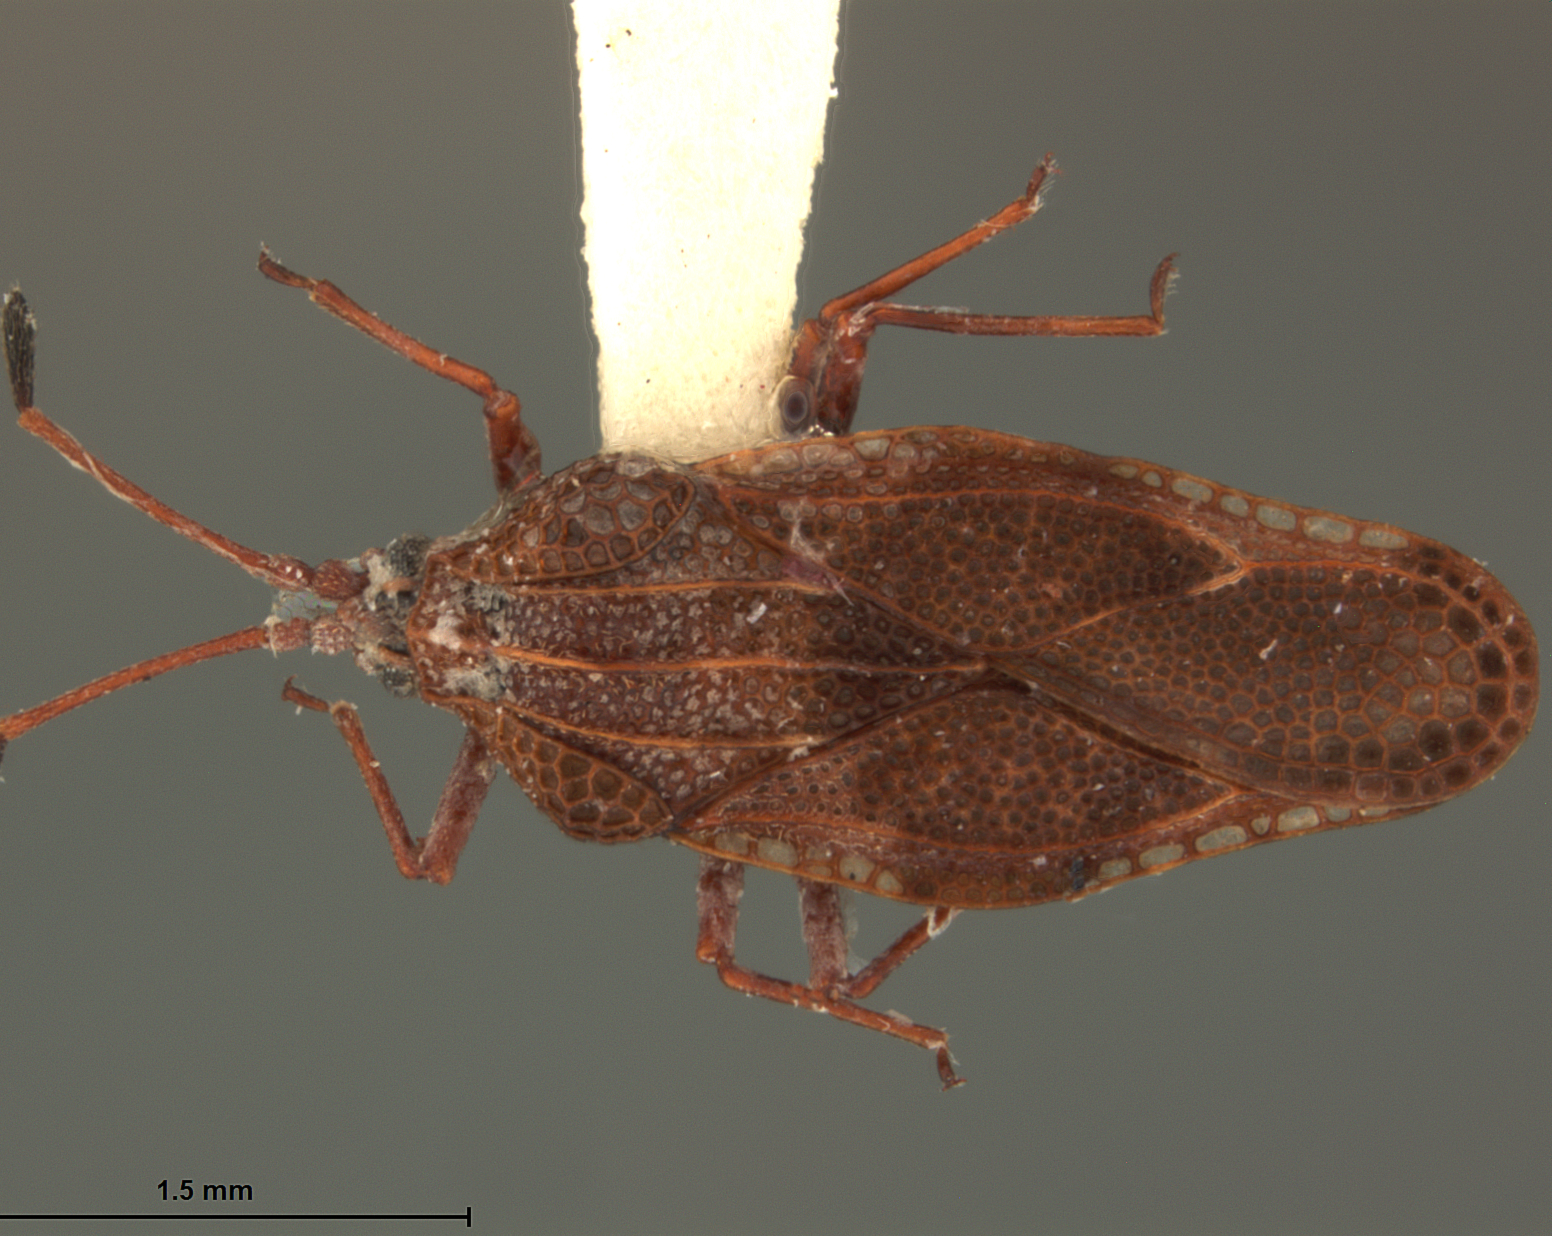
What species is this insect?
Physatocheila enalla
